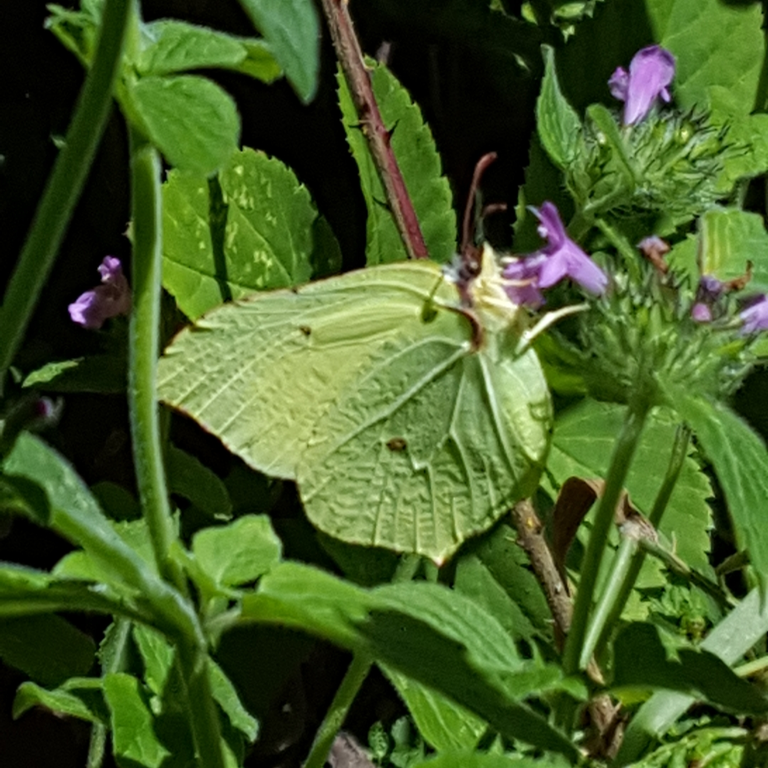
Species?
Gonepteryx rhamni
